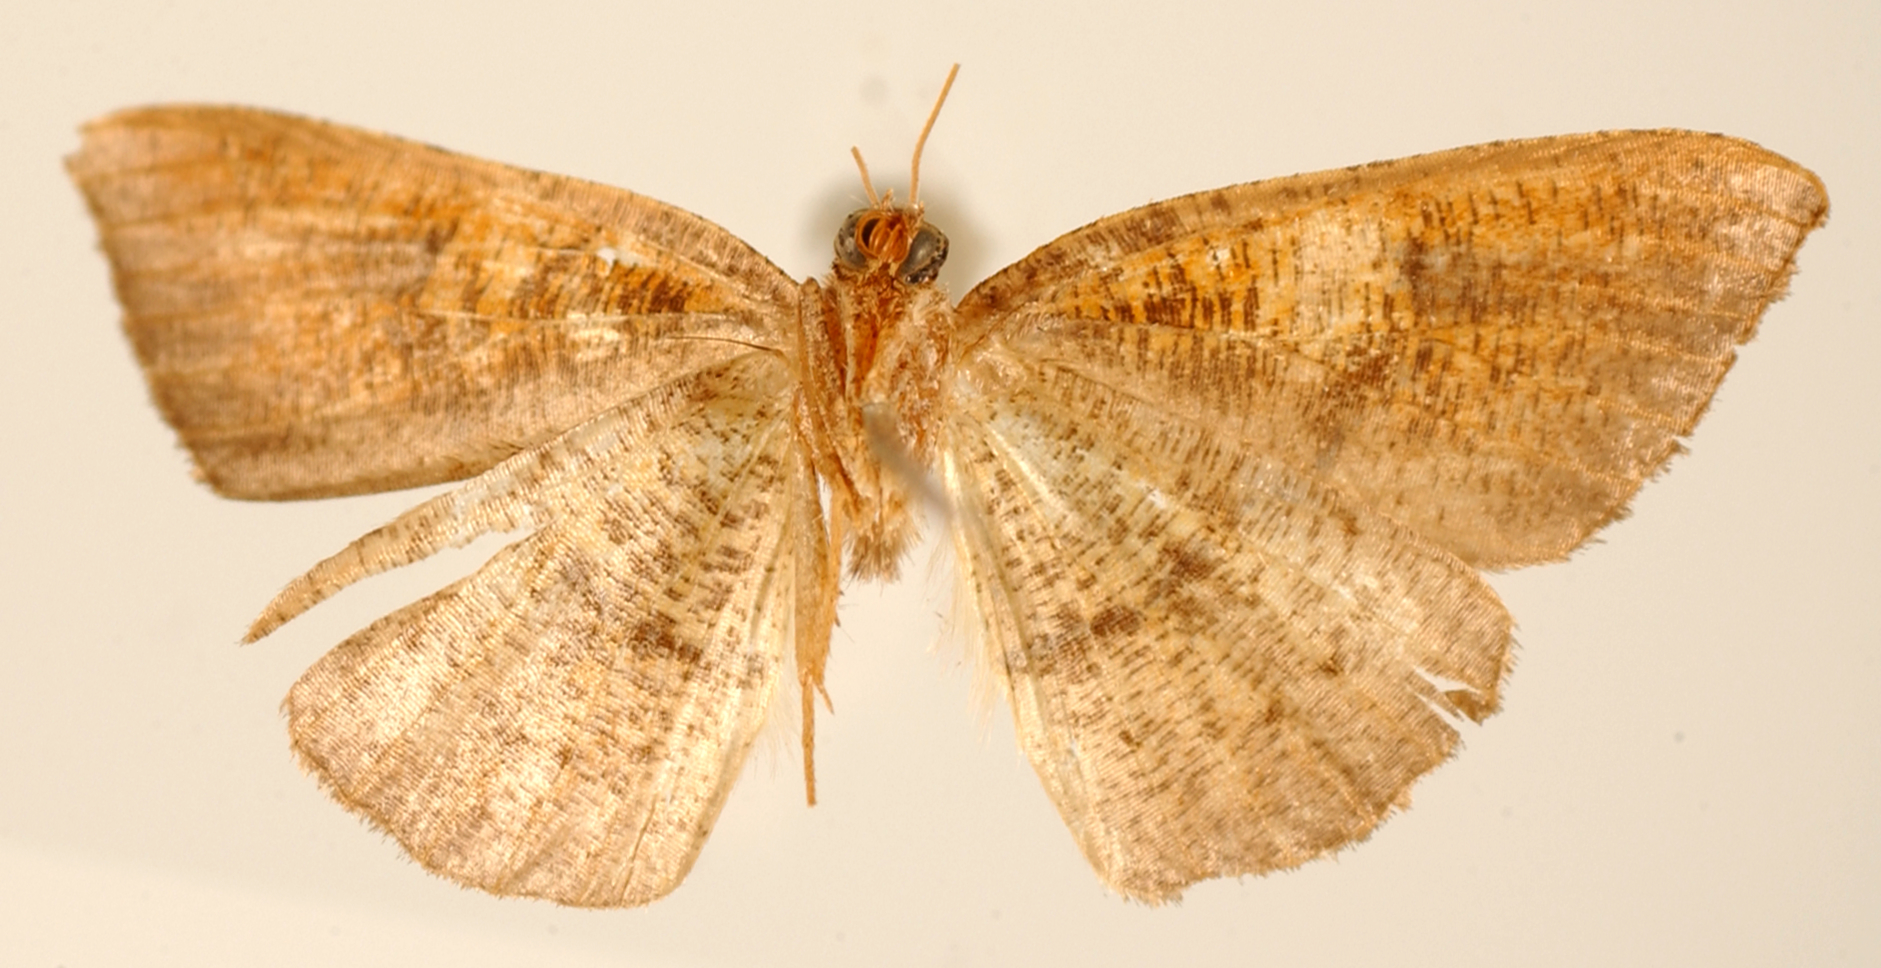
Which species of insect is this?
Loxaspilates torcida
